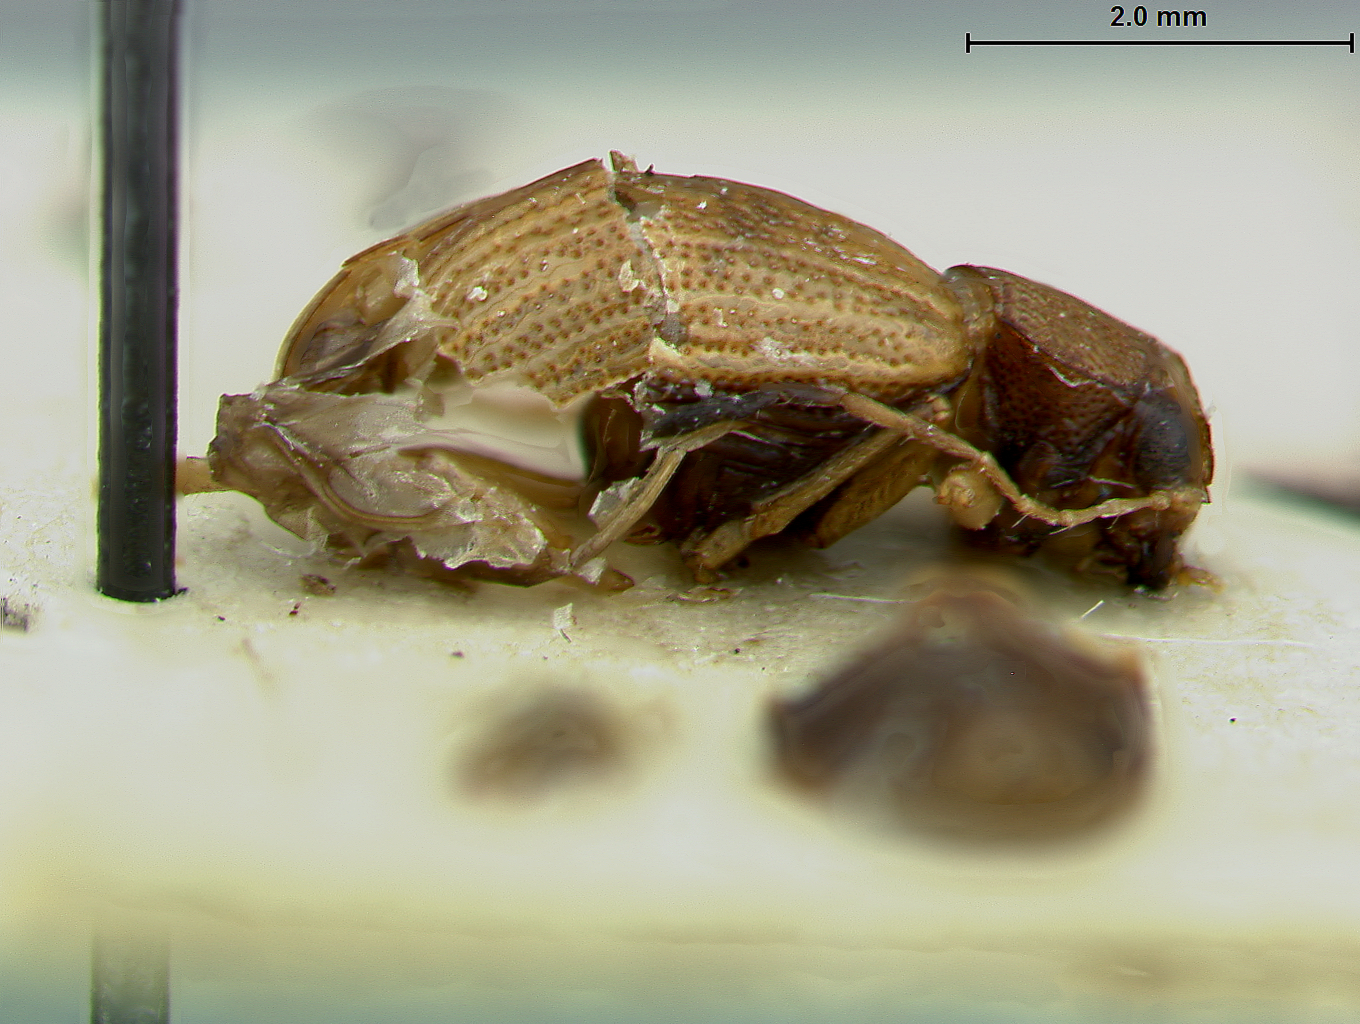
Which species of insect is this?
Colaspis flavocostata
